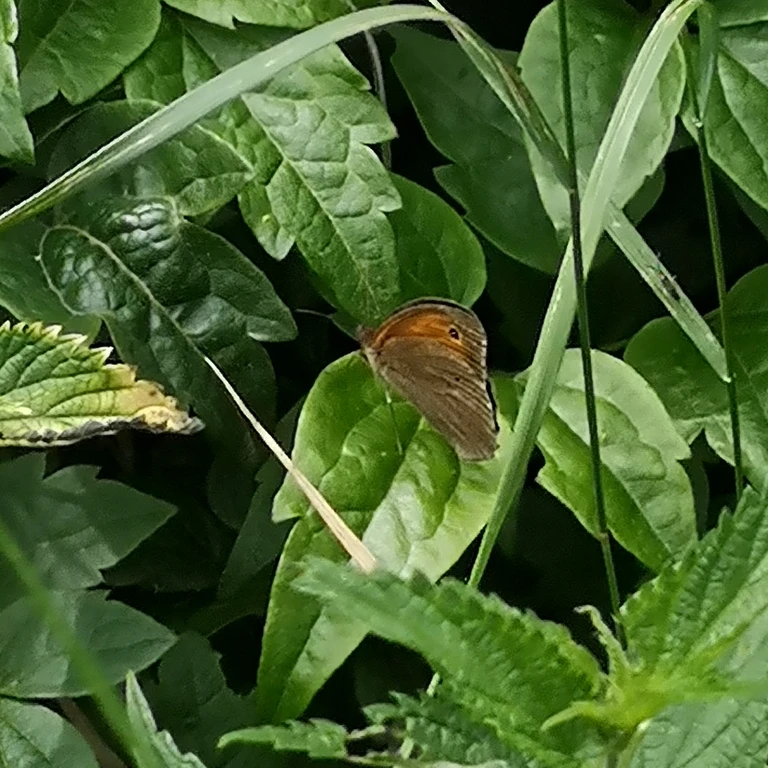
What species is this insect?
Maniola jurtina
